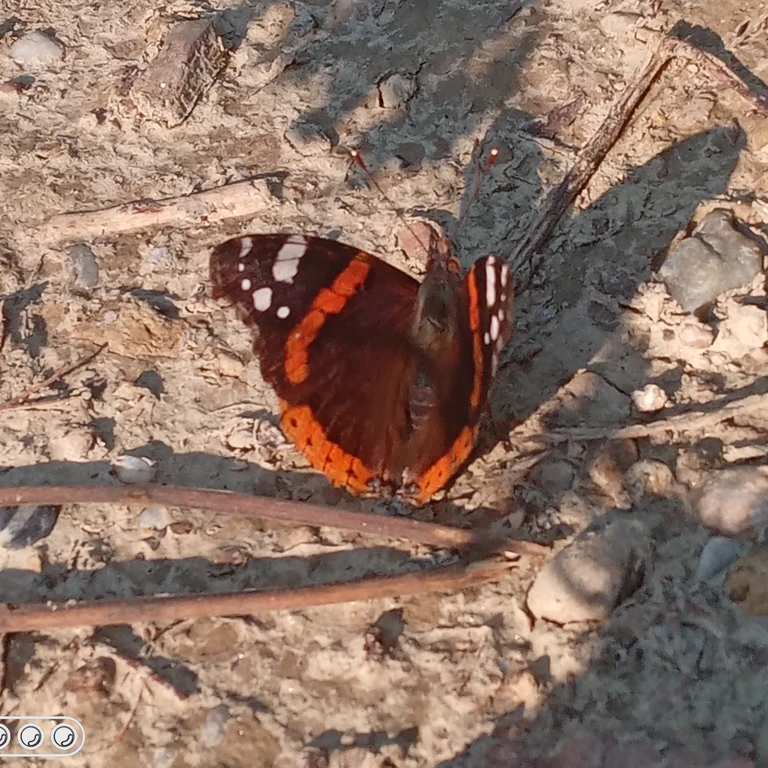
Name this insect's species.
Vanessa atalanta
